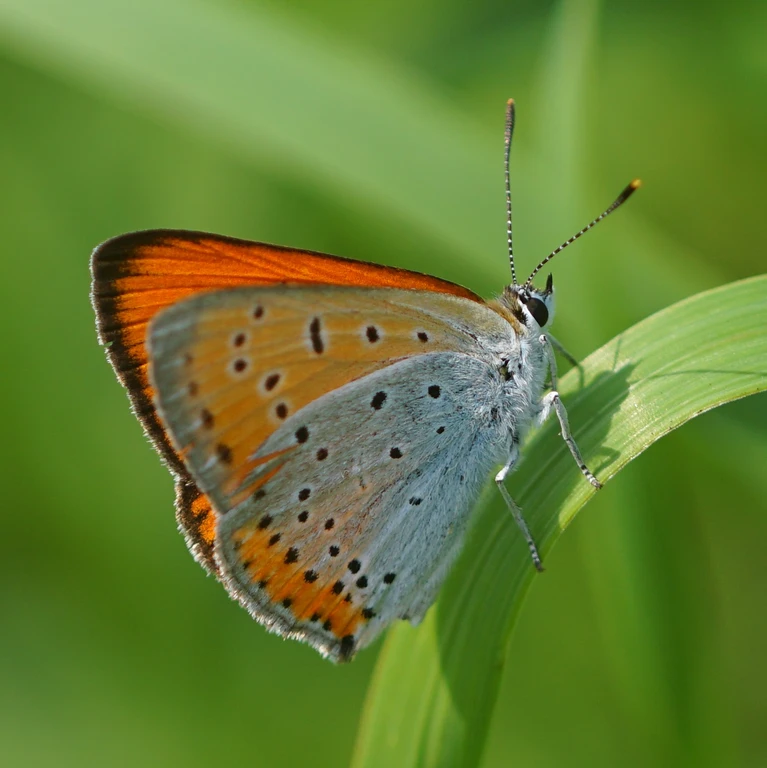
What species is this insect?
Lycaena dispar
